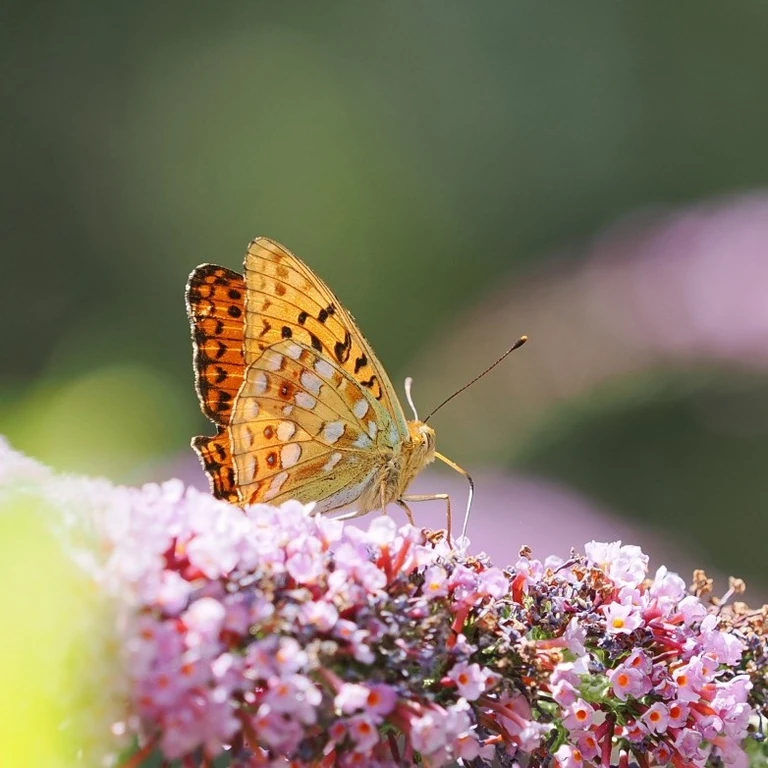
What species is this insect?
Fabriciana adippe
